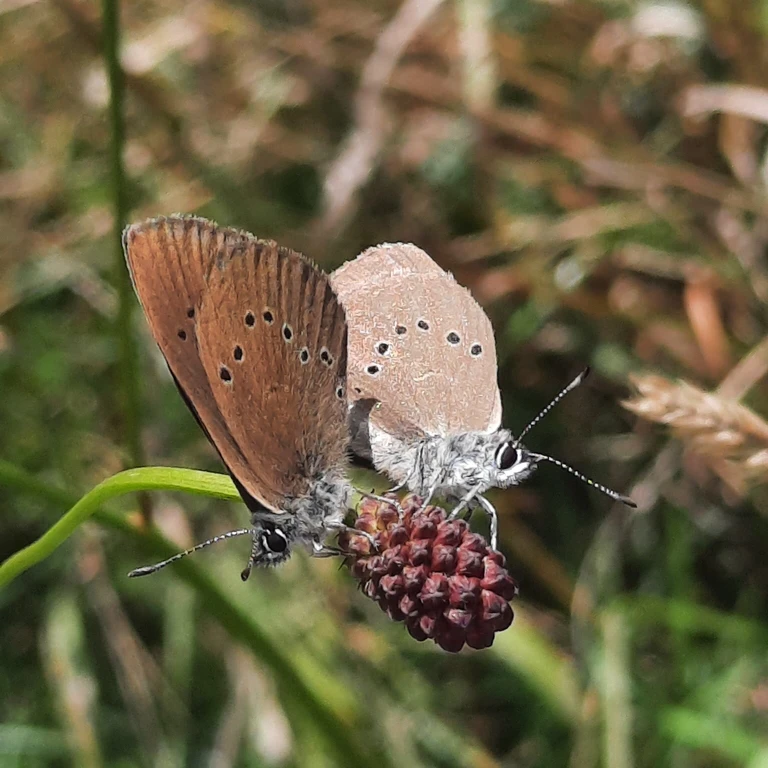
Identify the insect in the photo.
Phengaris nausithous (also Maculinea nausithous)
